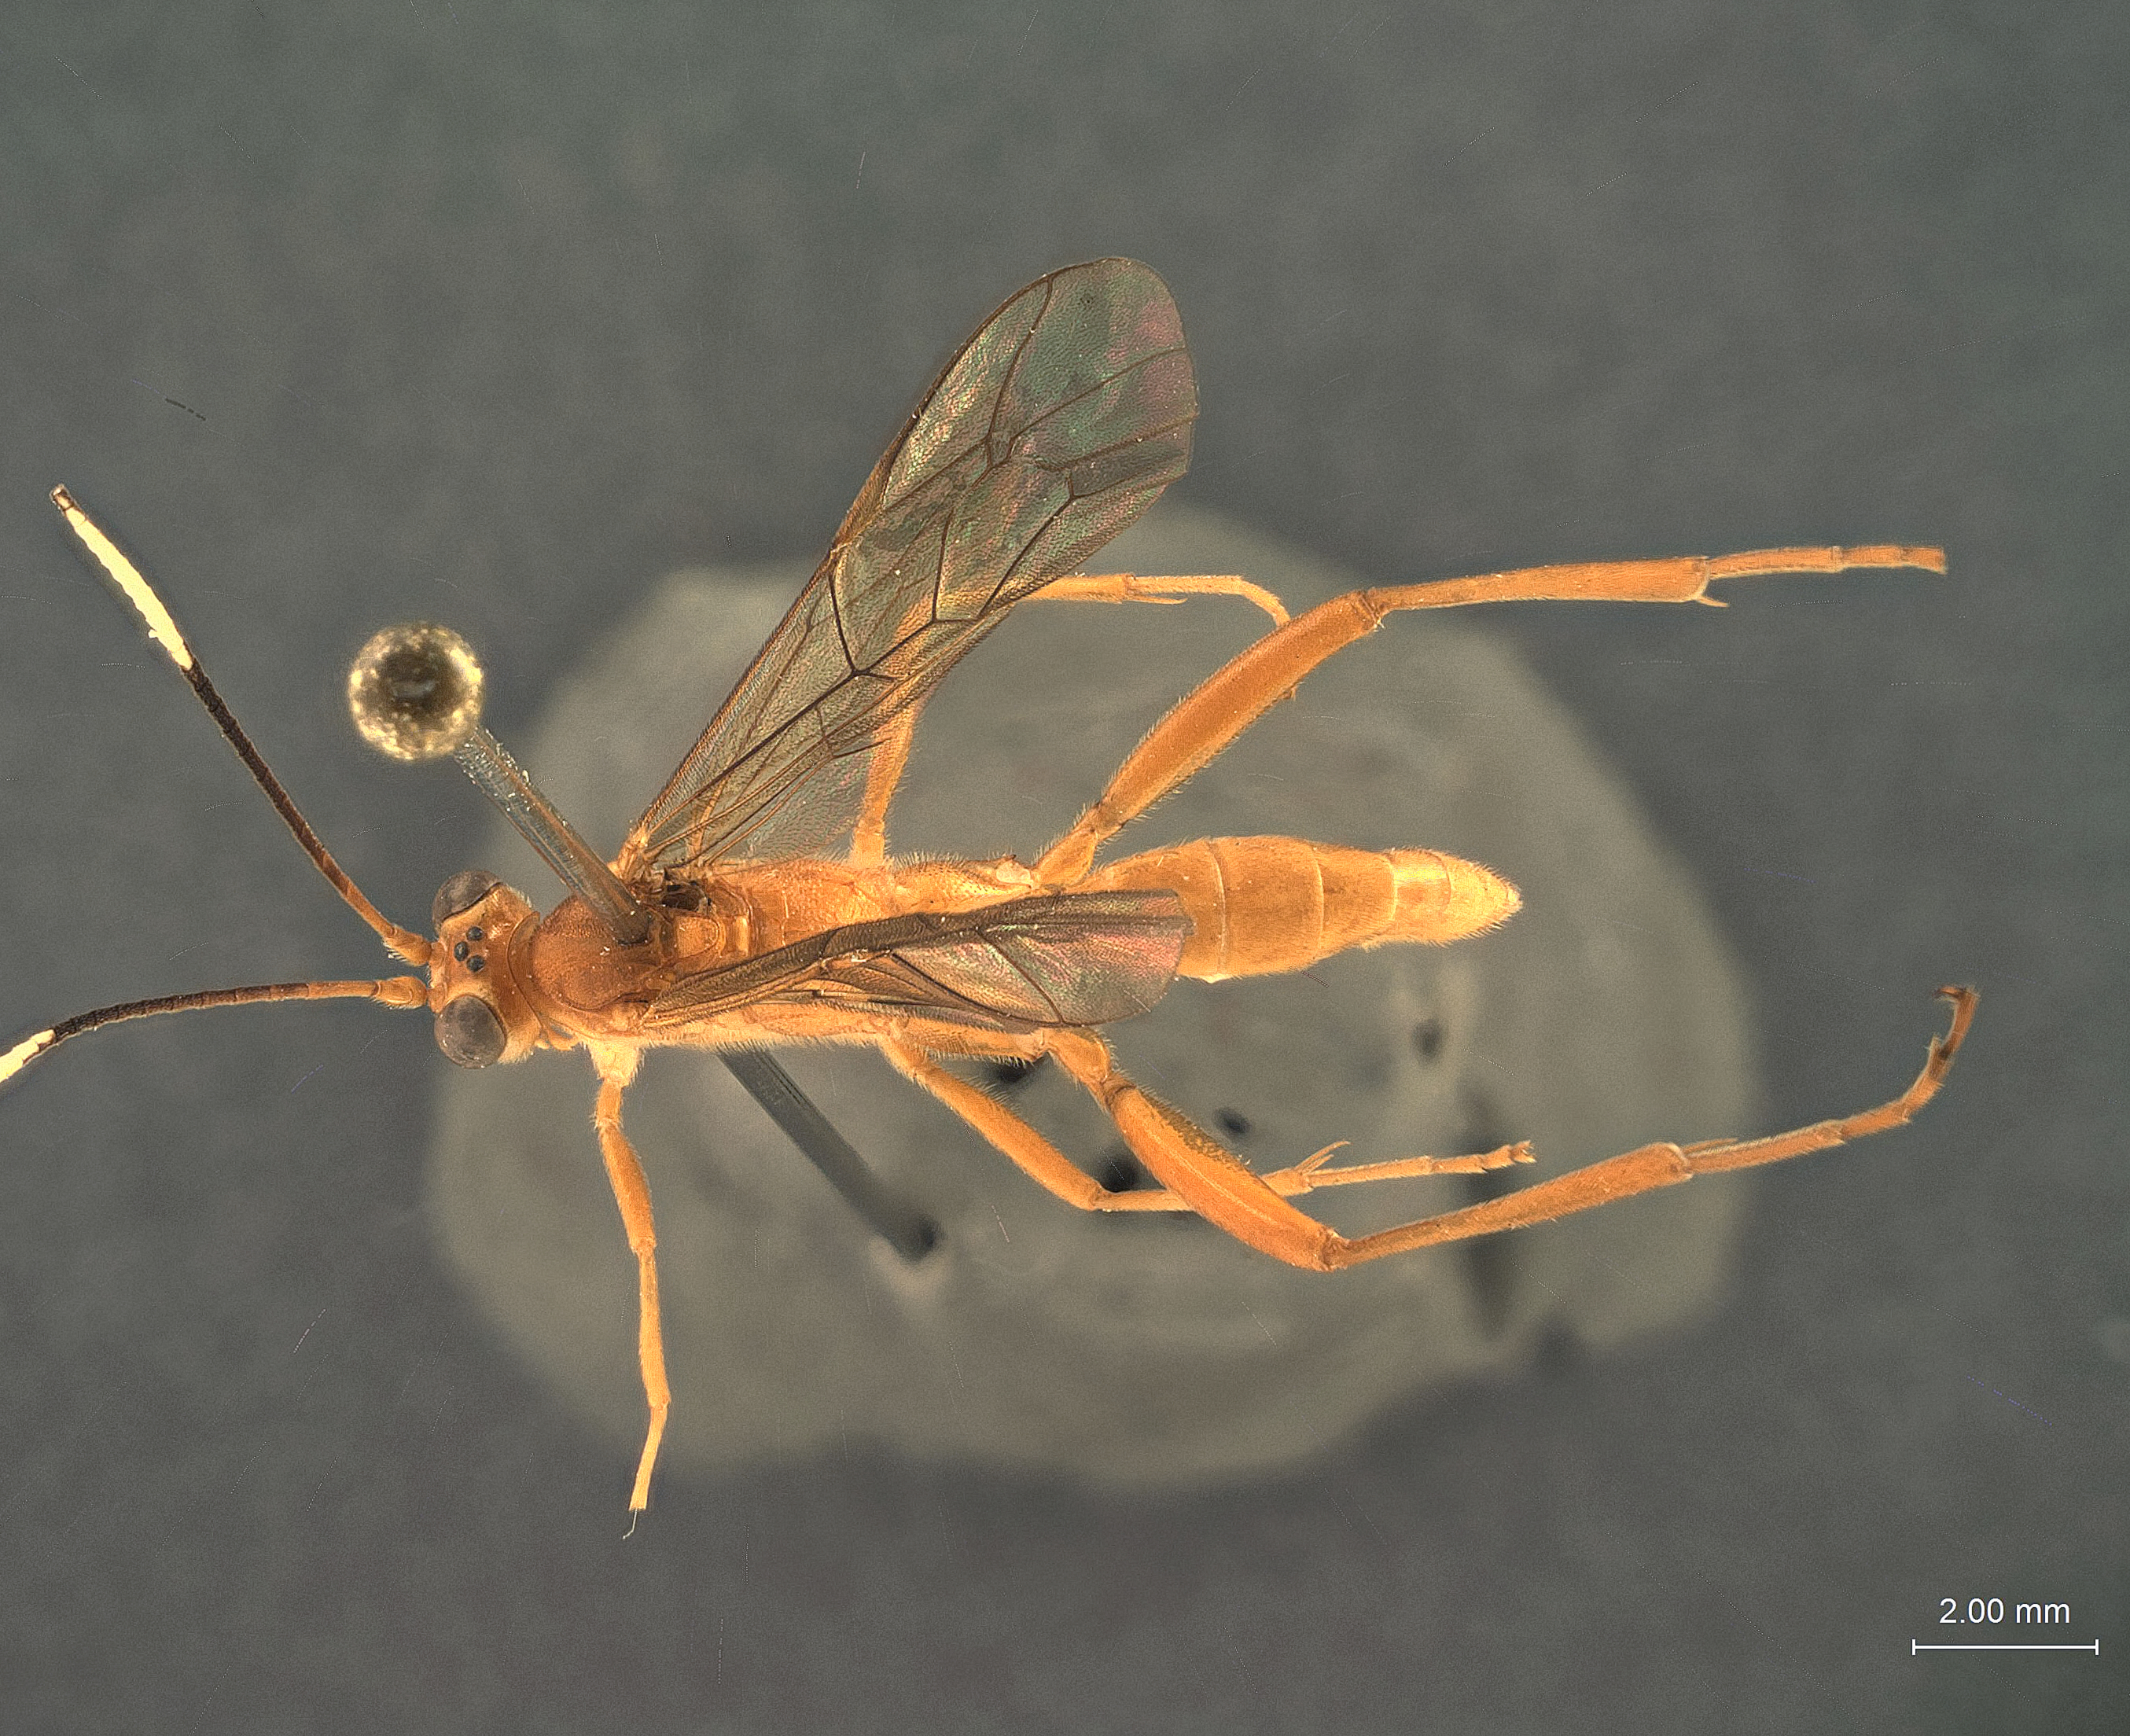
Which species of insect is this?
Aethioplitops mutica
